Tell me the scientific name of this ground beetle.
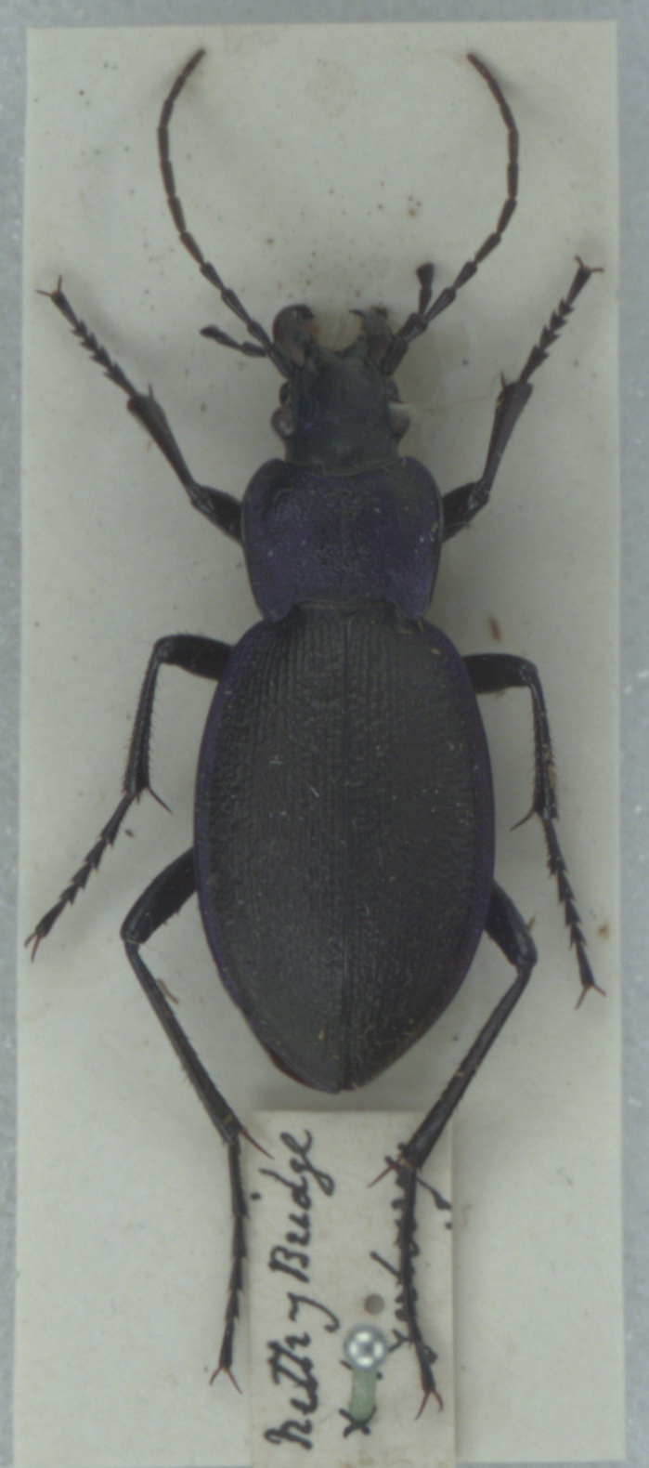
Carabus problematicus
